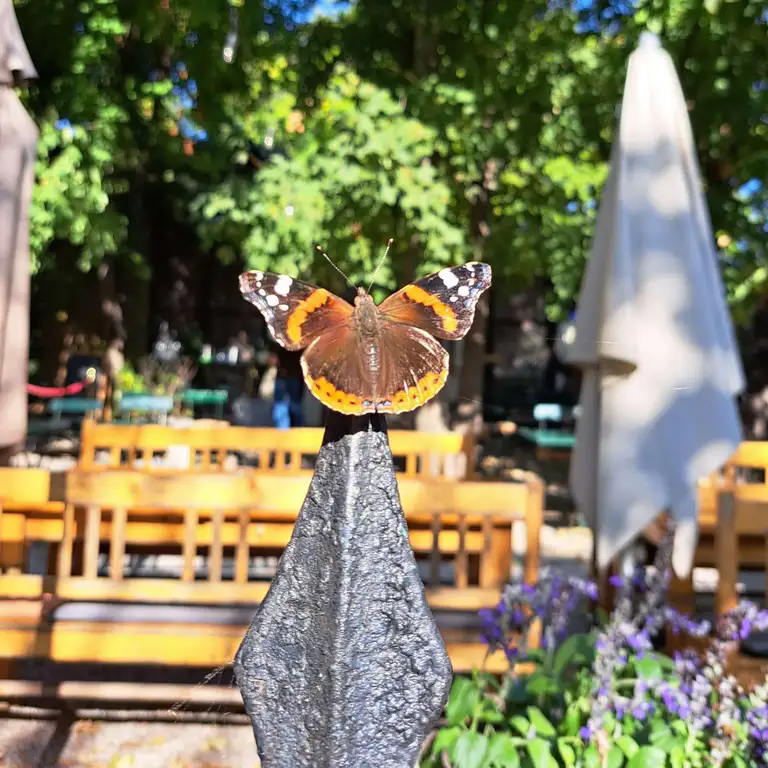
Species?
Vanessa atalanta
